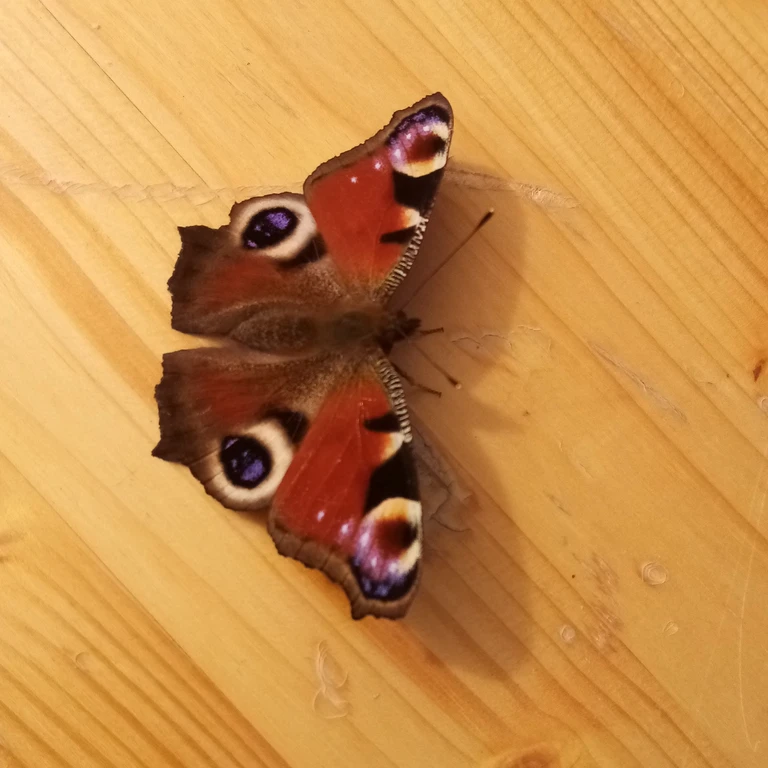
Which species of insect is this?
Aglais io
